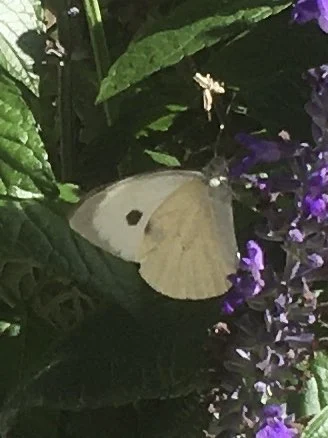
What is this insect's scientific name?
Pieris brassicae
